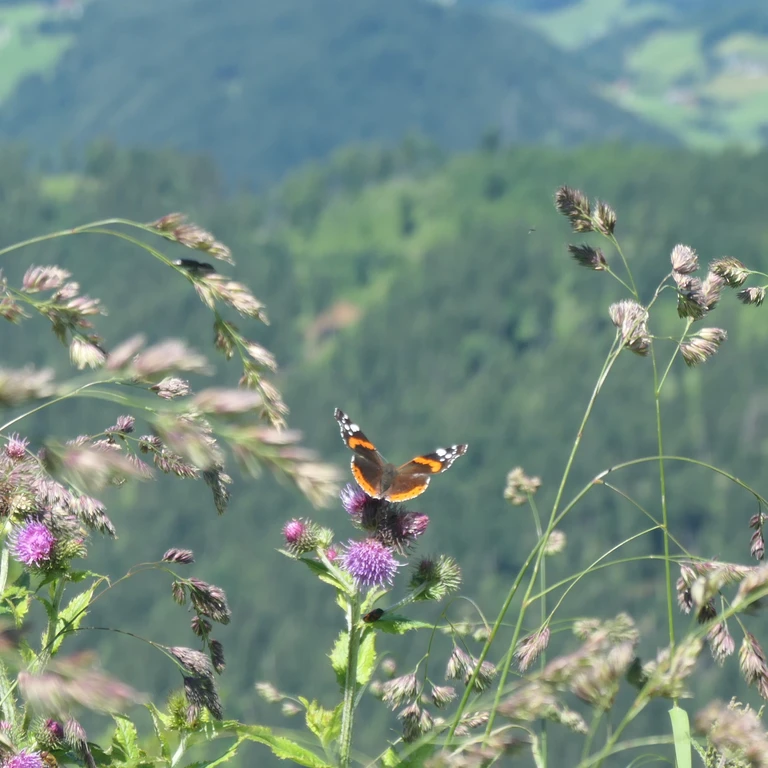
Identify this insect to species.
Vanessa atalanta
